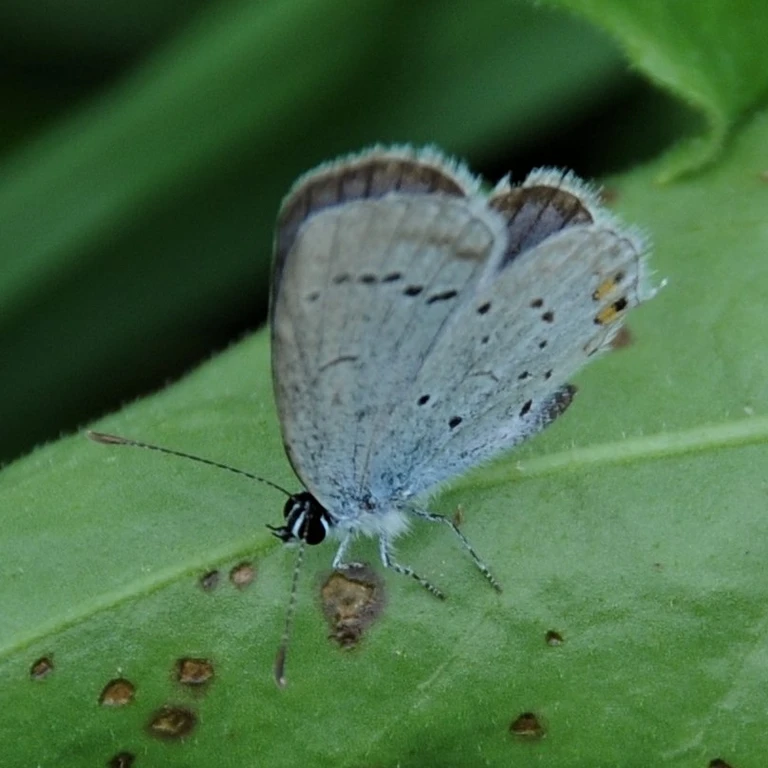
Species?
Cupido argiades (also Elkalyce argiades)
